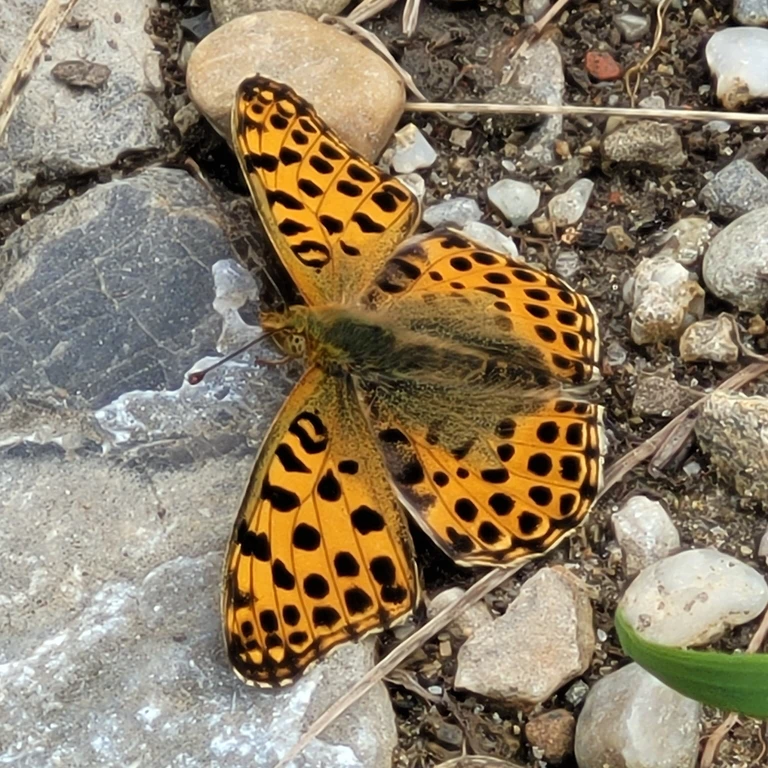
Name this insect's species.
Issoria lathonia
